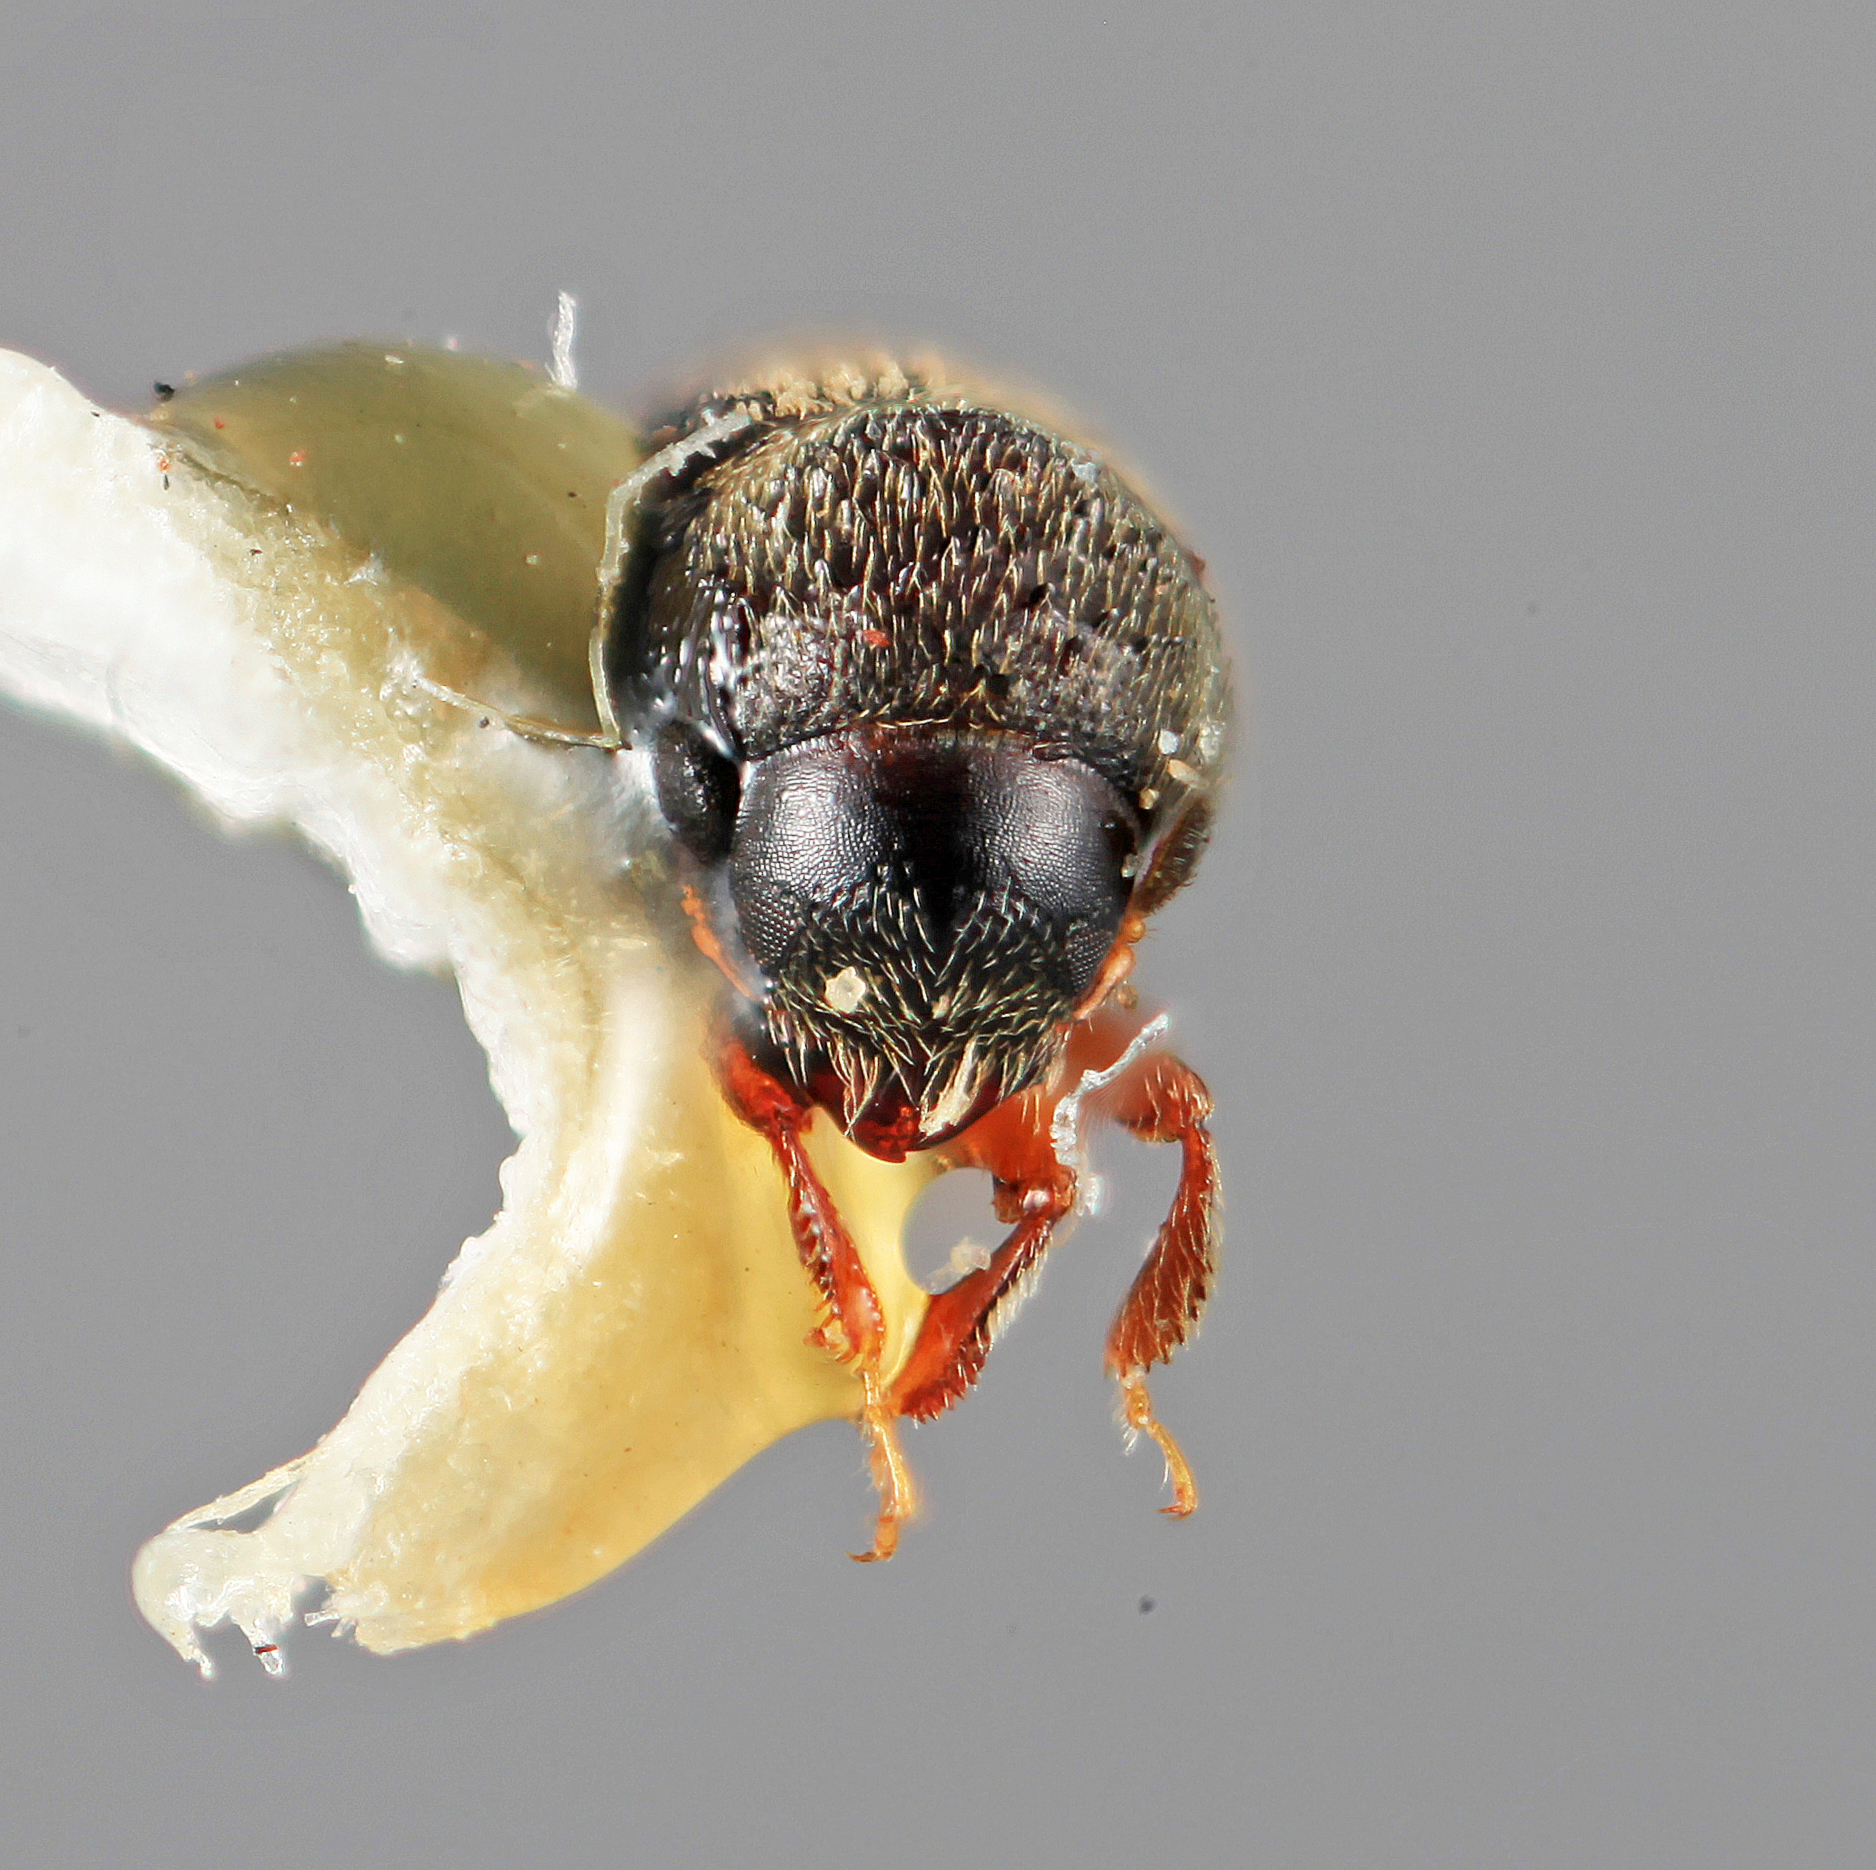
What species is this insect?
Cryphalomorphus hirtus
